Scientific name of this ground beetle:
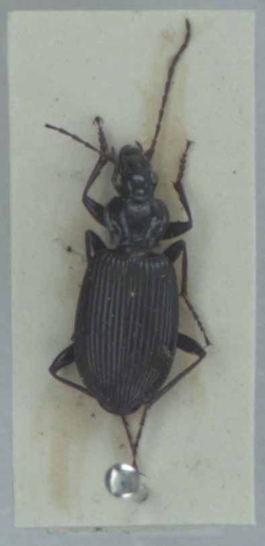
Platynus assimilis
